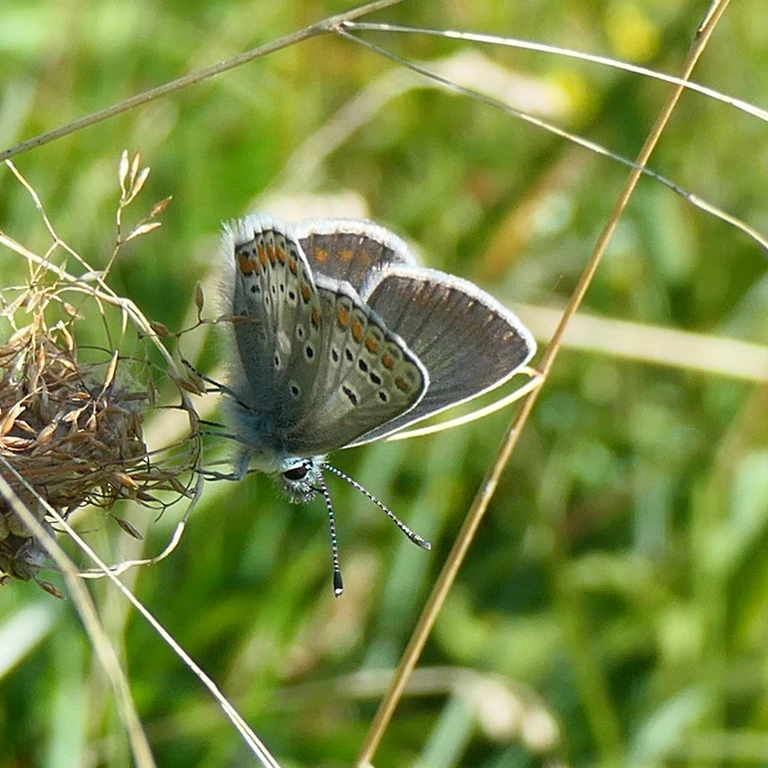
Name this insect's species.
Aricia agestis/artaxerxes
